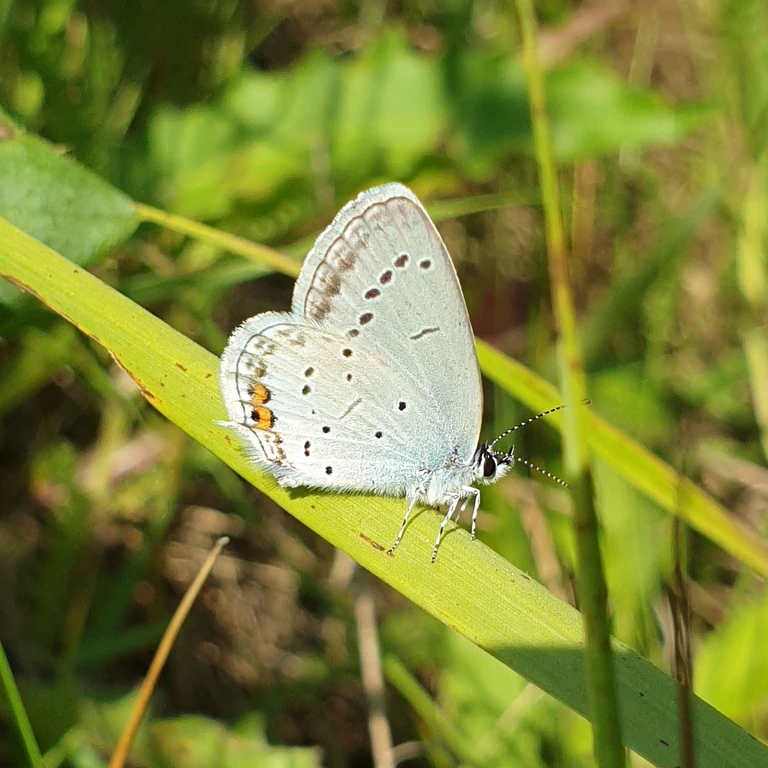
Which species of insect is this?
Cupido argiades (also Elkalyce argiades)
